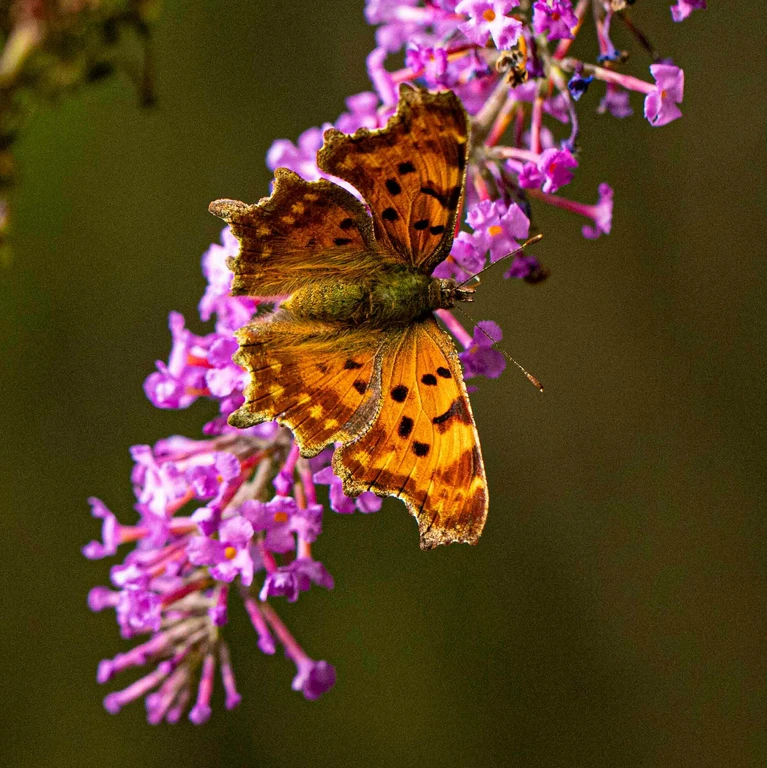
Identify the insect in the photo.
Polygonia c-album
